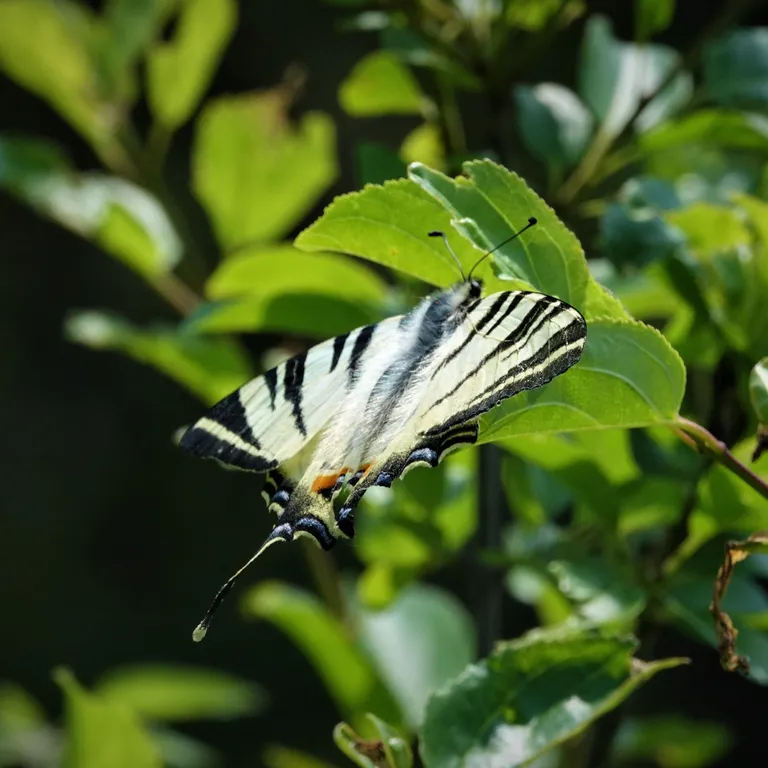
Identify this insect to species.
Iphiclides podalirius
